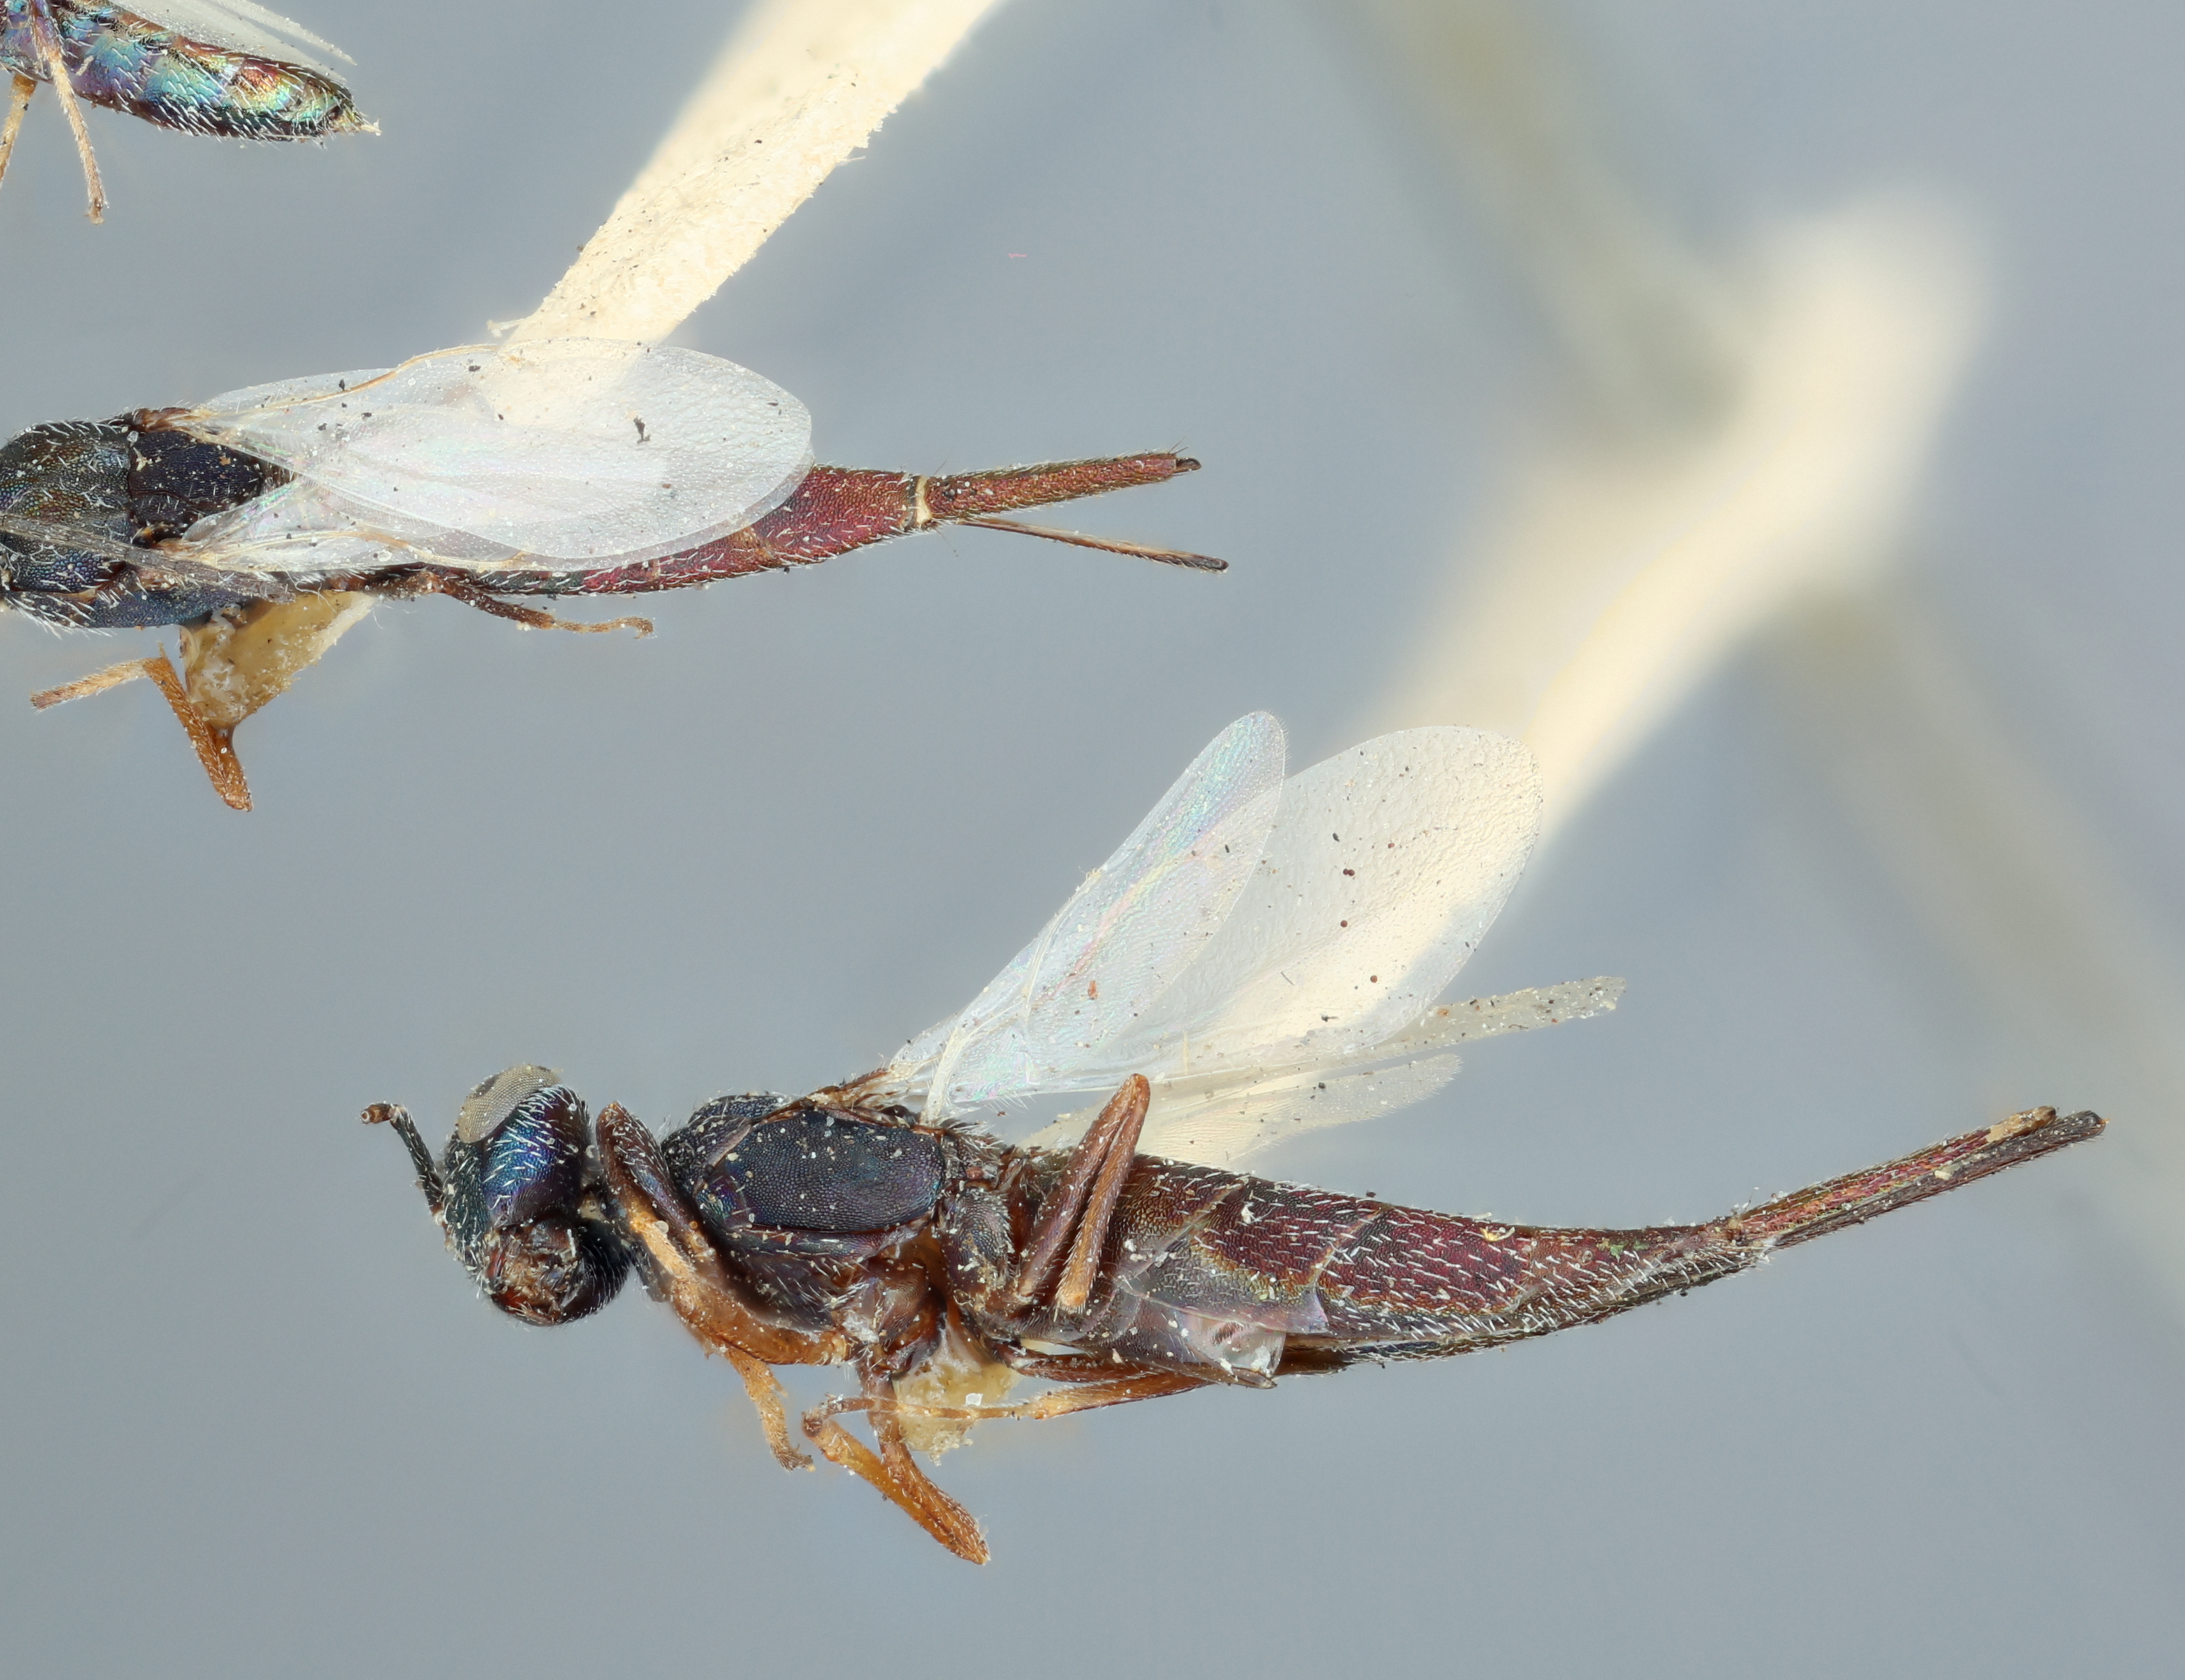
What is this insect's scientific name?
Ratzebemia hubbardii
